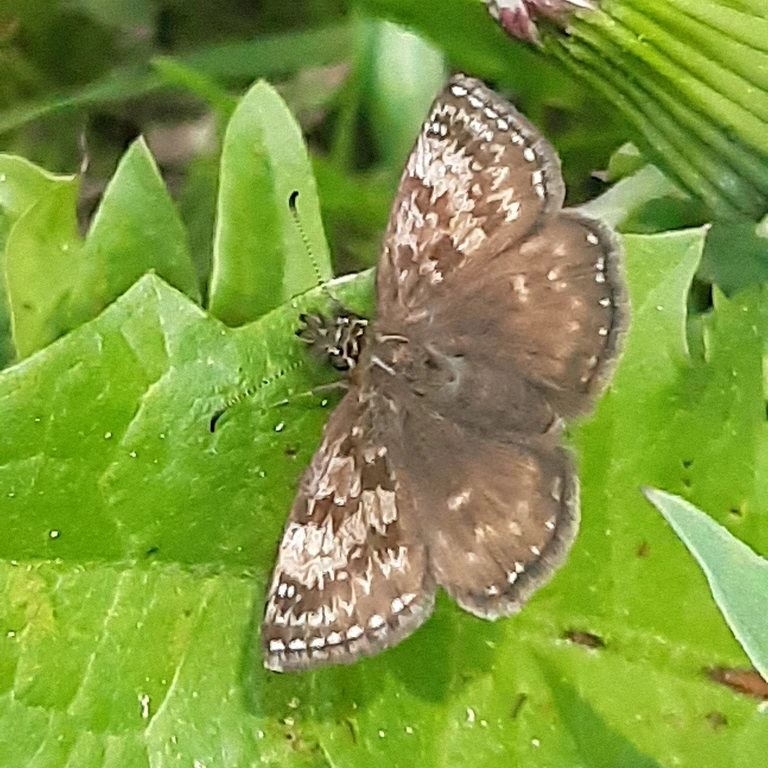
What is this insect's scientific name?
Erynnis tages
